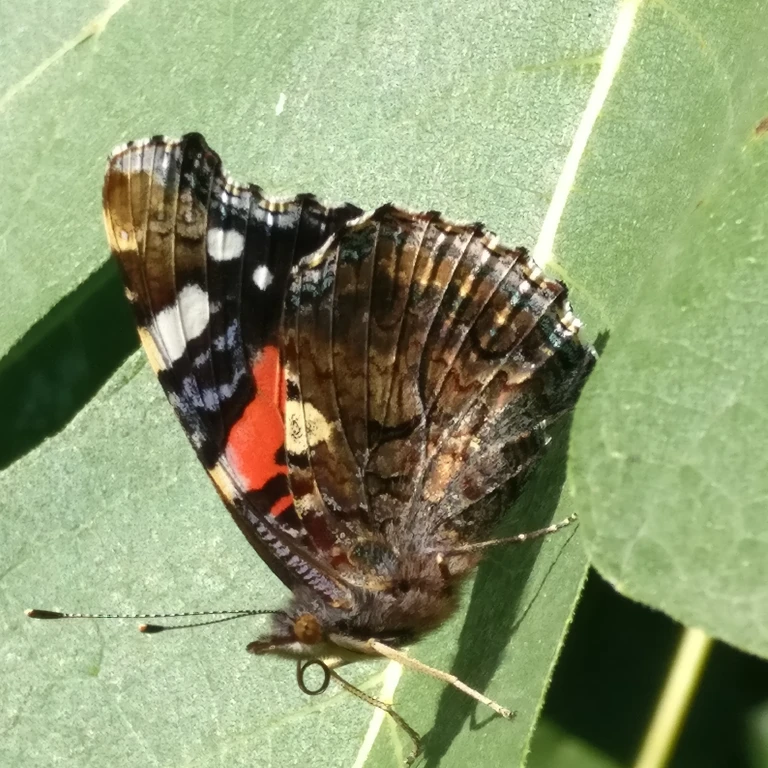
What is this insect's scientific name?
Vanessa atalanta
